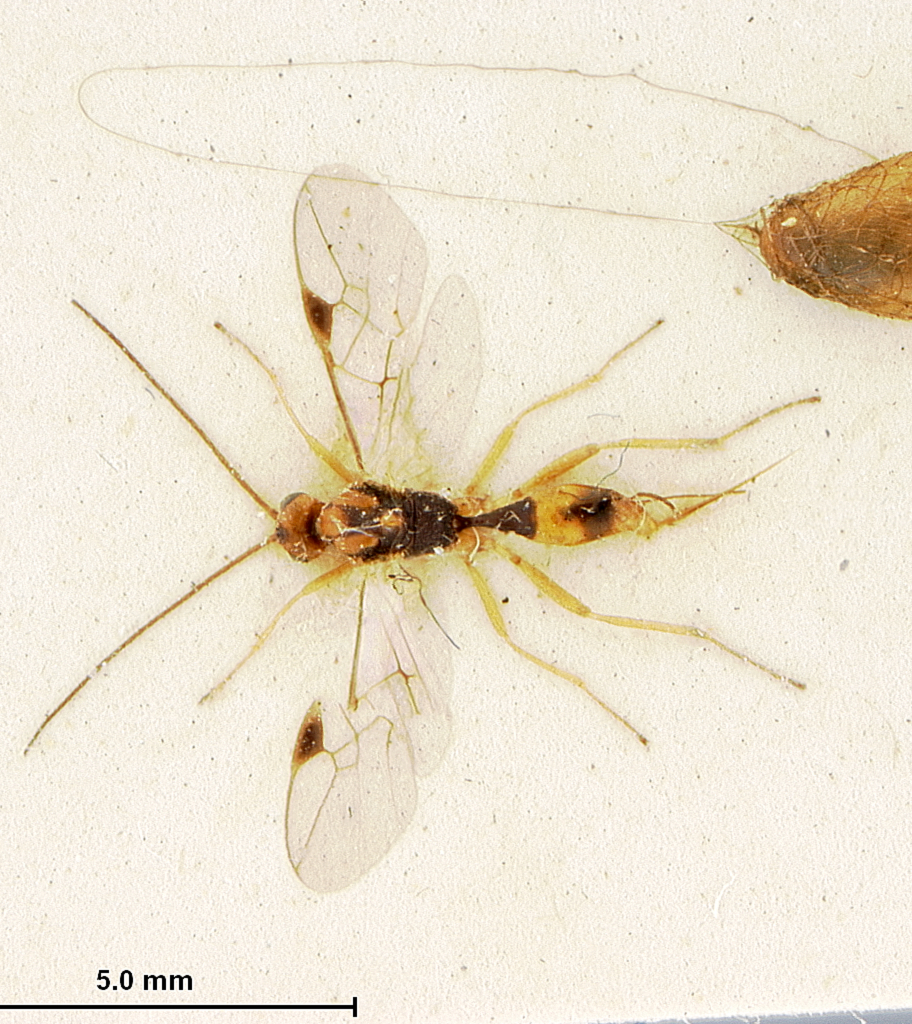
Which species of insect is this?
Meteorus japonicus
